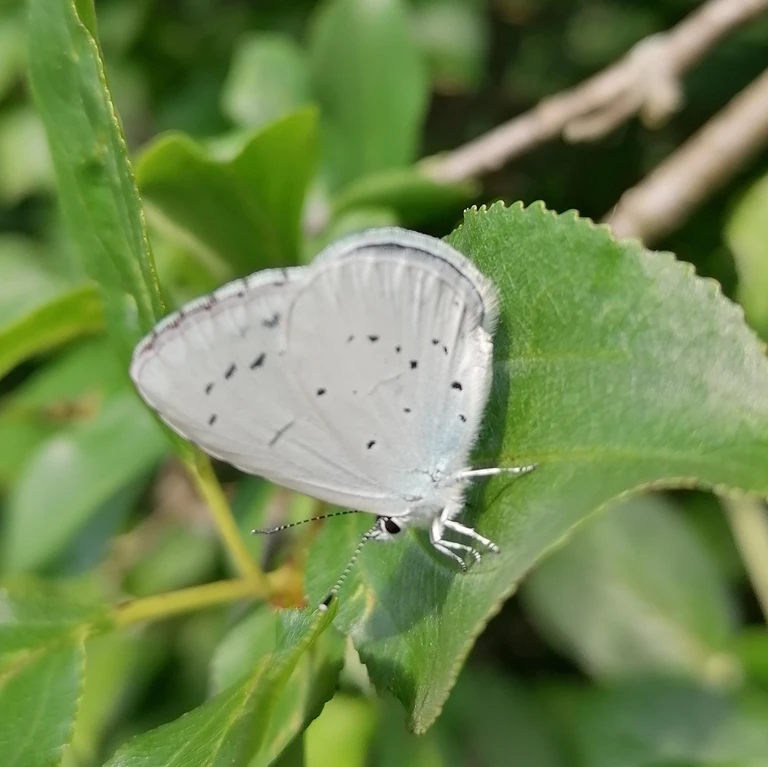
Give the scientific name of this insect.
Celastrina argiolus
